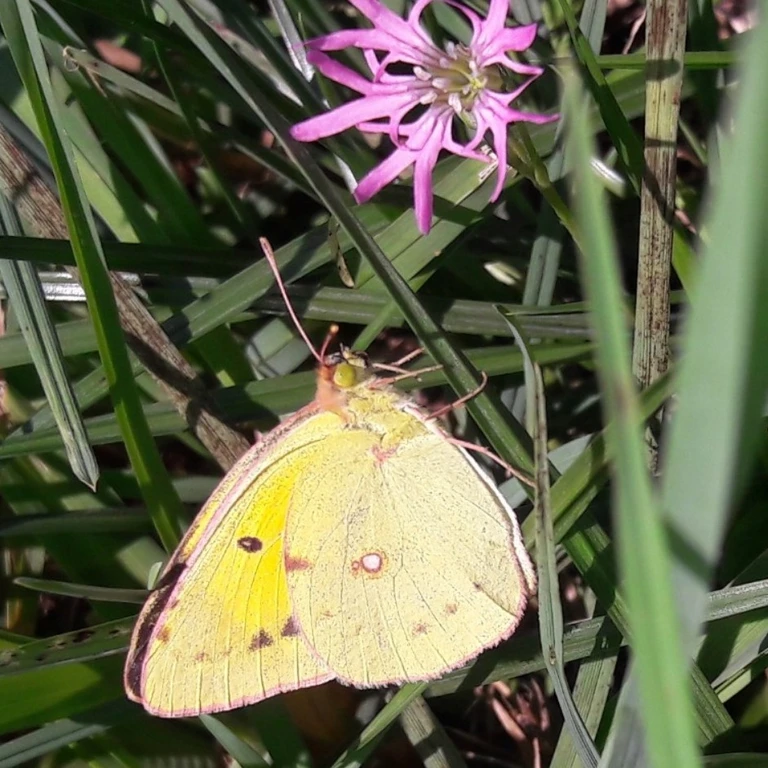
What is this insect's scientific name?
Colias croceus
